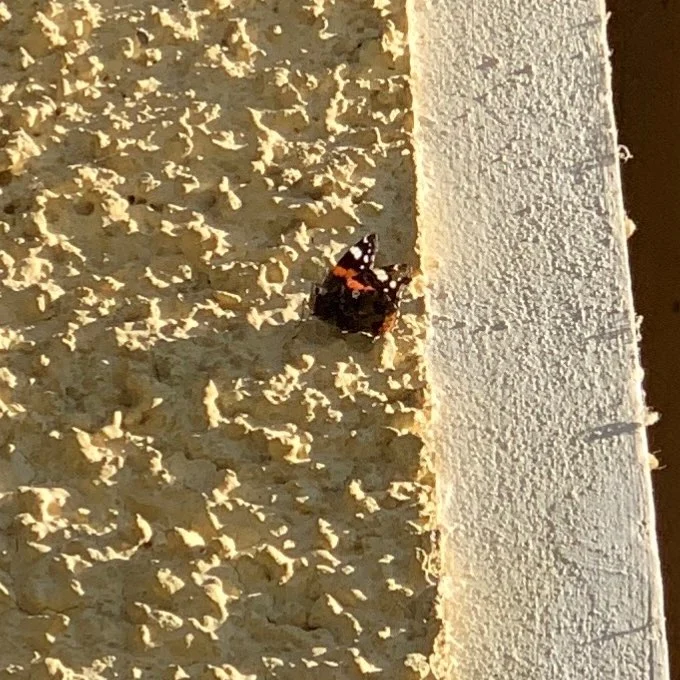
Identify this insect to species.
Vanessa atalanta
